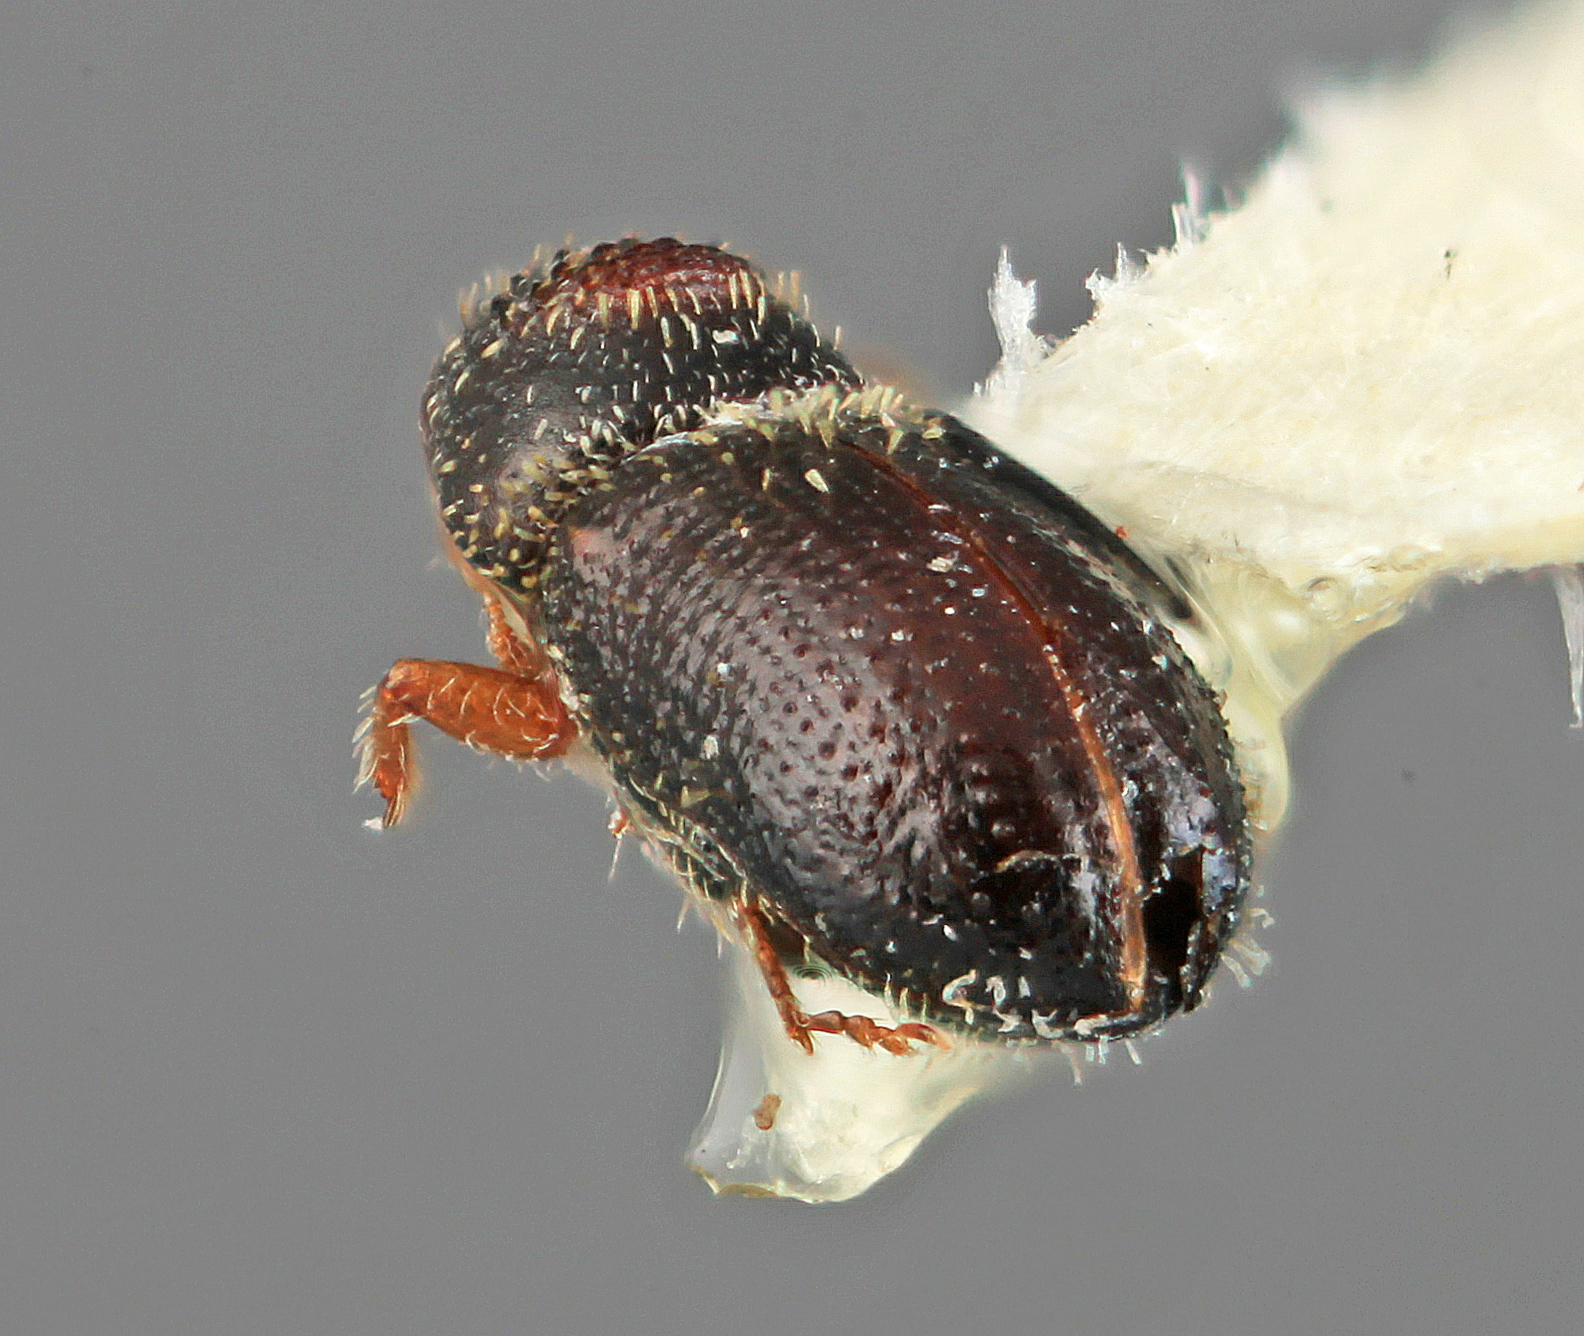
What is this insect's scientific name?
Pseudothysanoes fimbriatus
